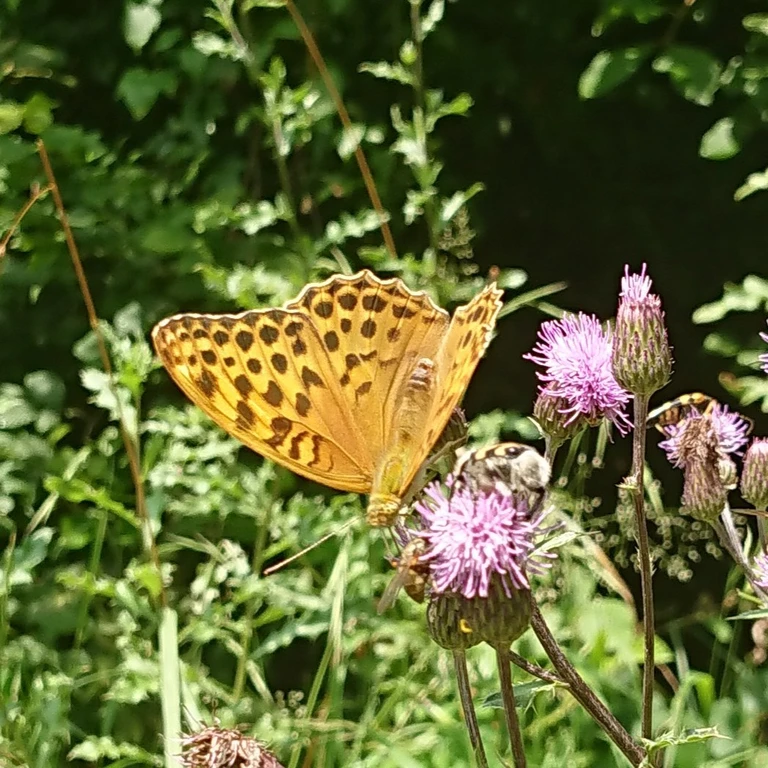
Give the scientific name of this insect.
Argynnis paphia
